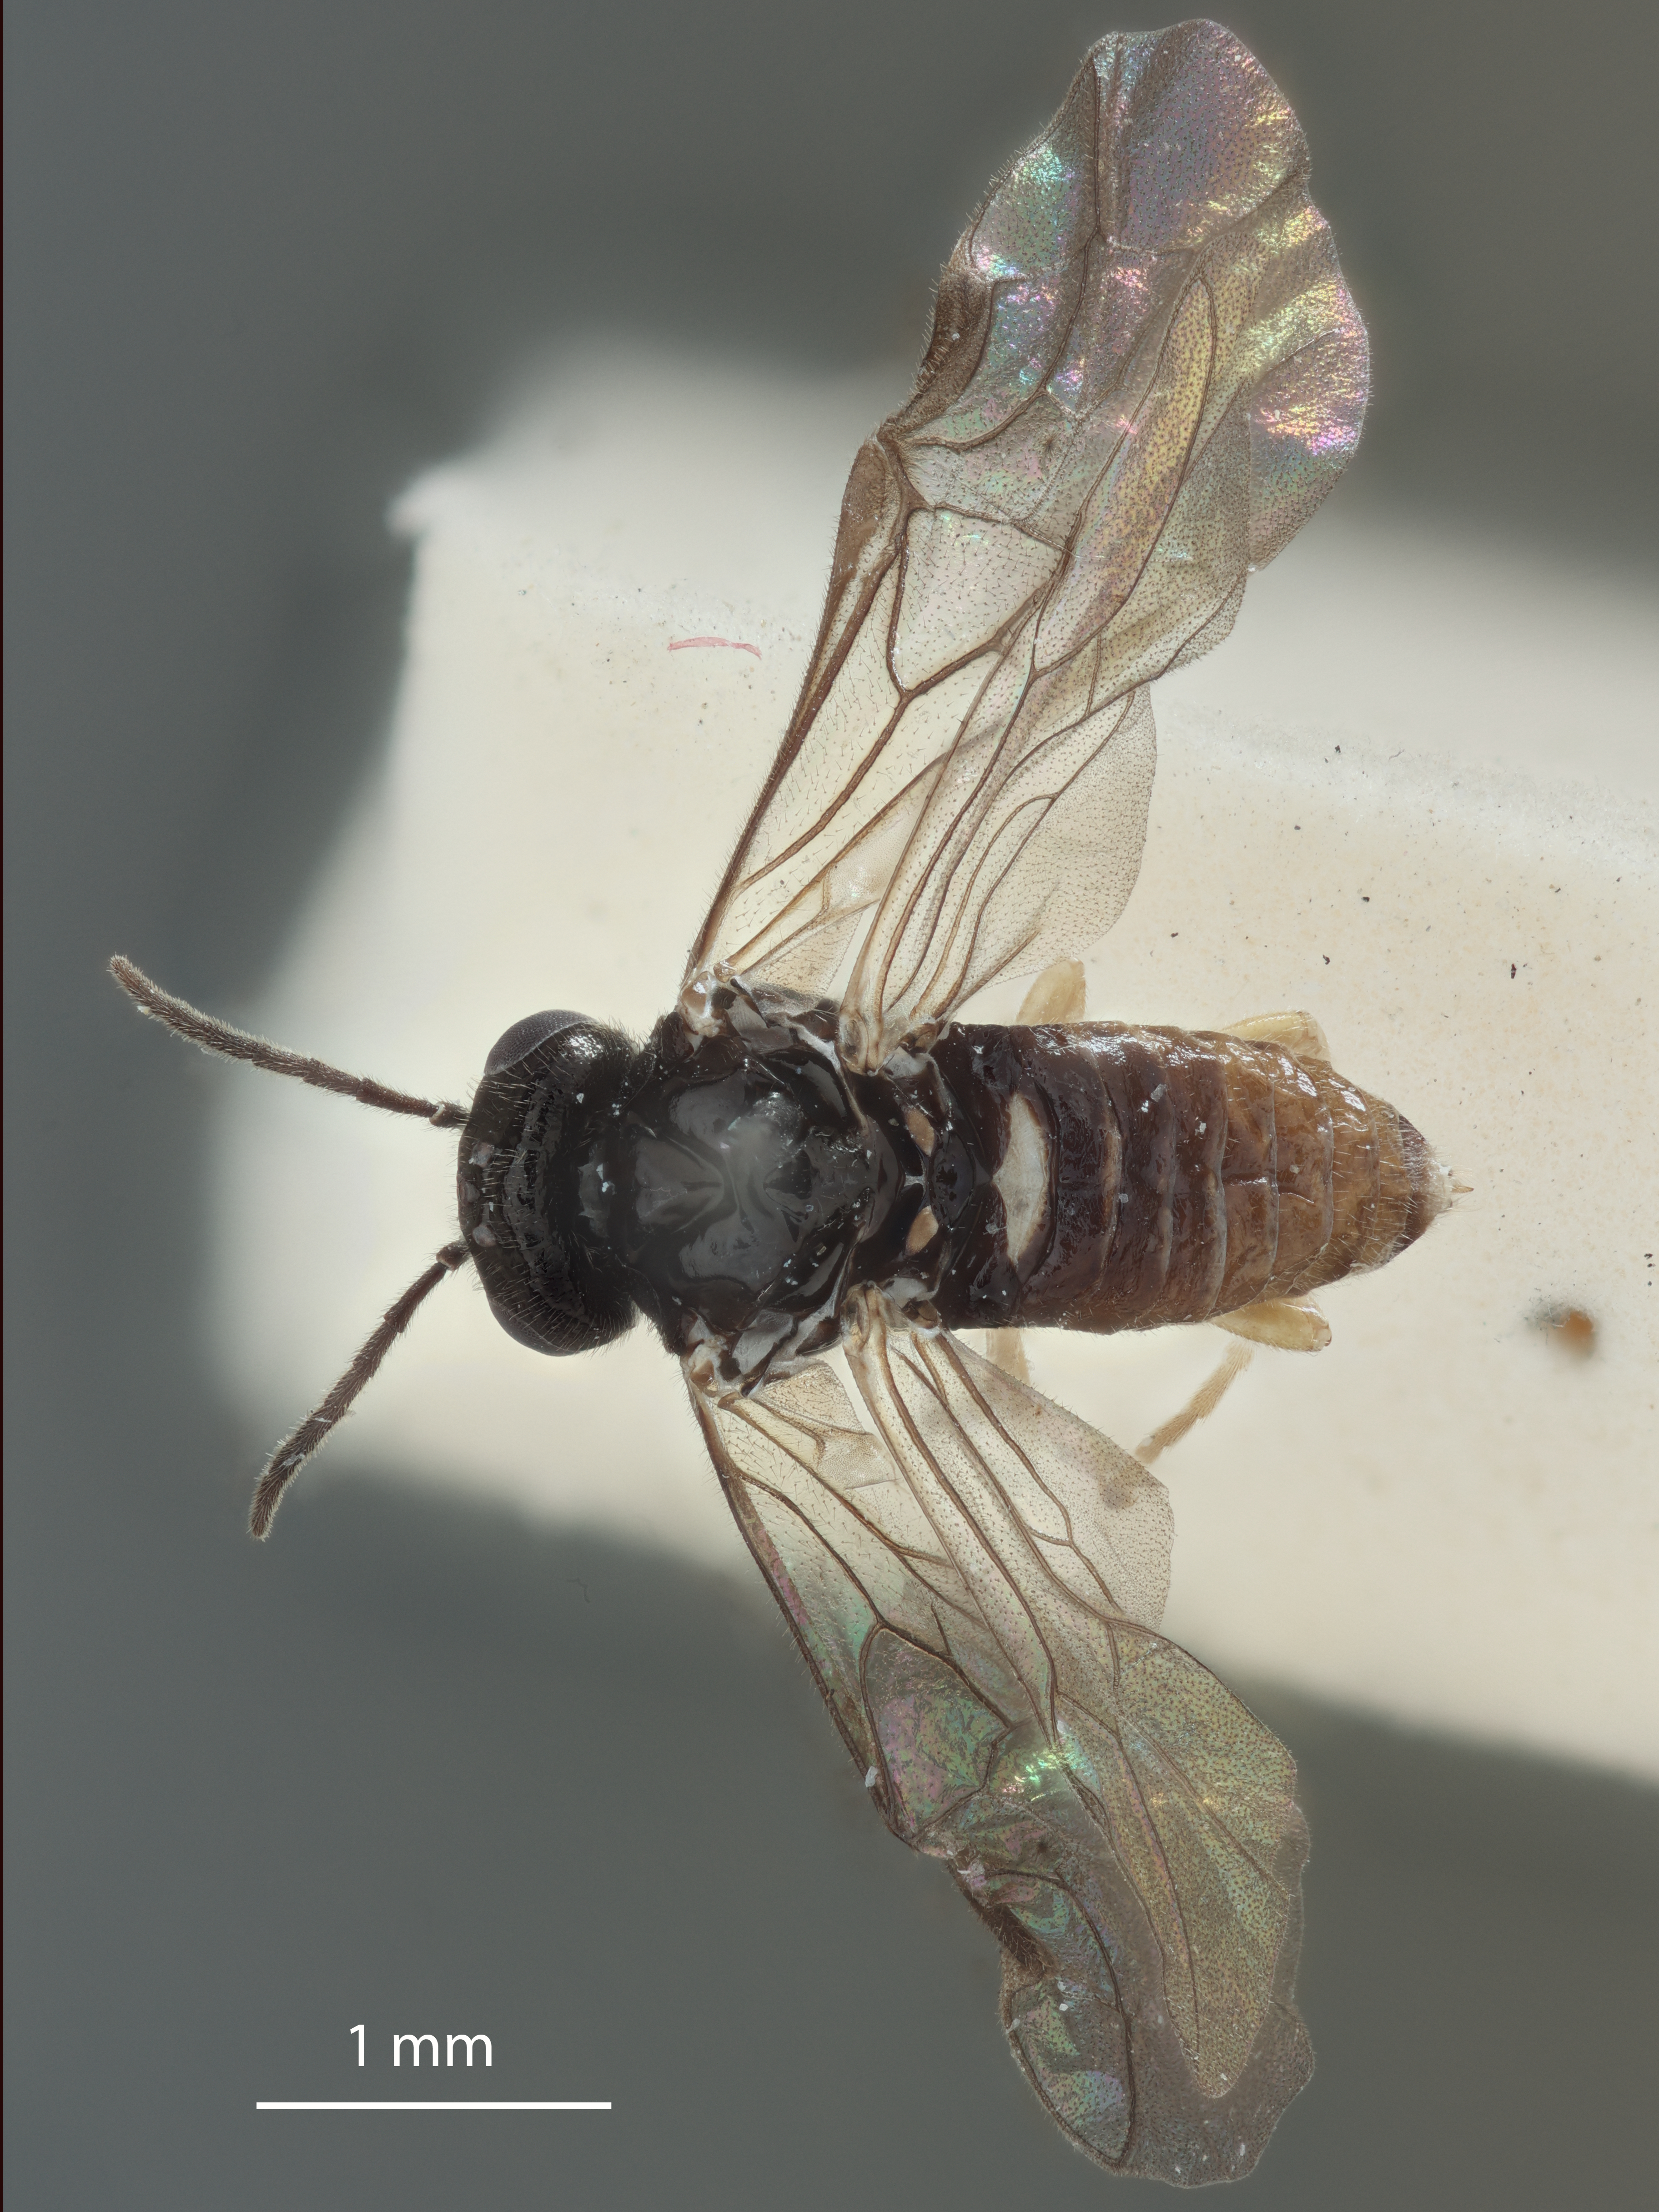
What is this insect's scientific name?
Scolioneura vaccinii
